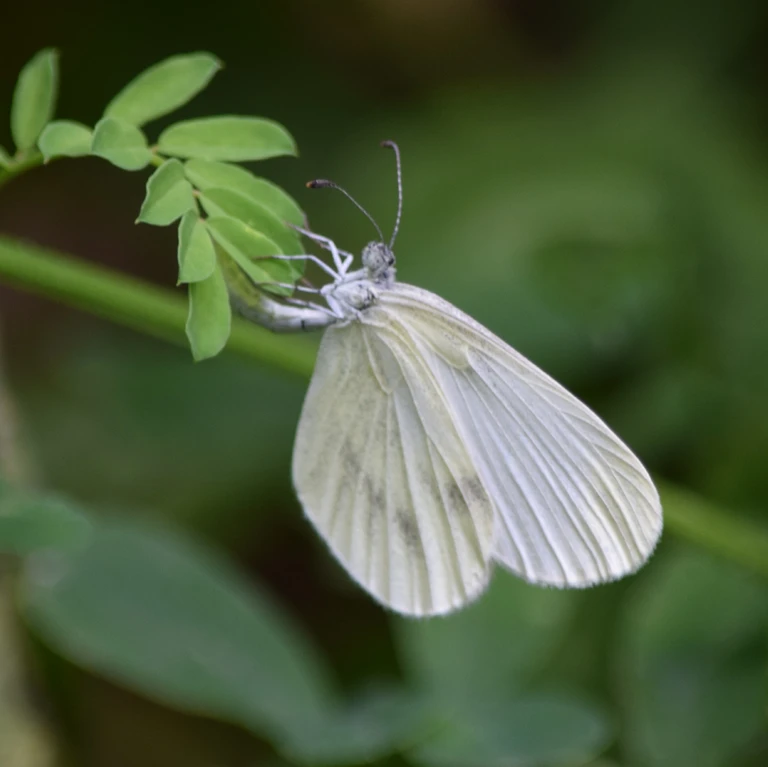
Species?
Leptidea sinapis/juvernica
